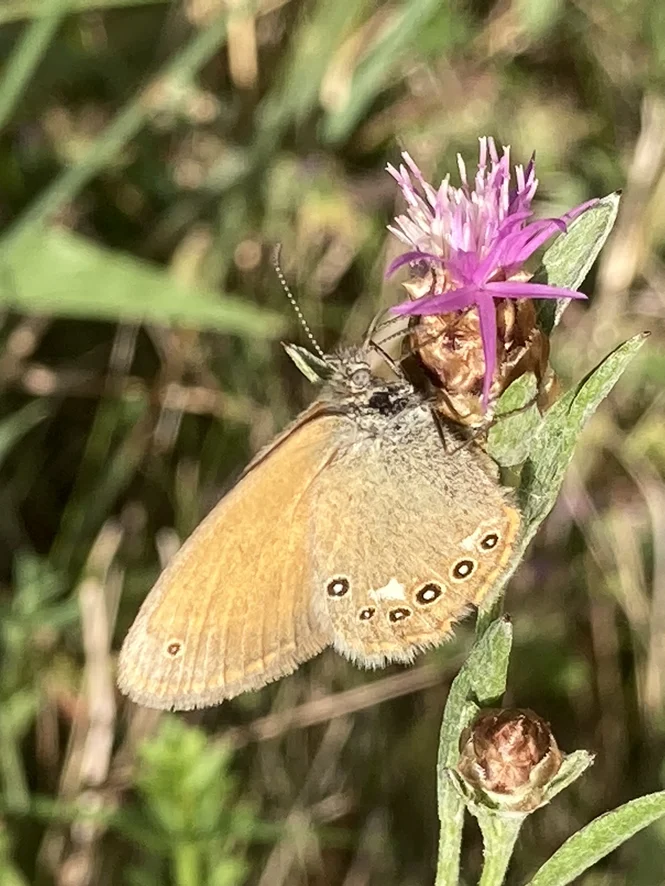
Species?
Coenonympha glycerion (also Coenonympha iphis)
